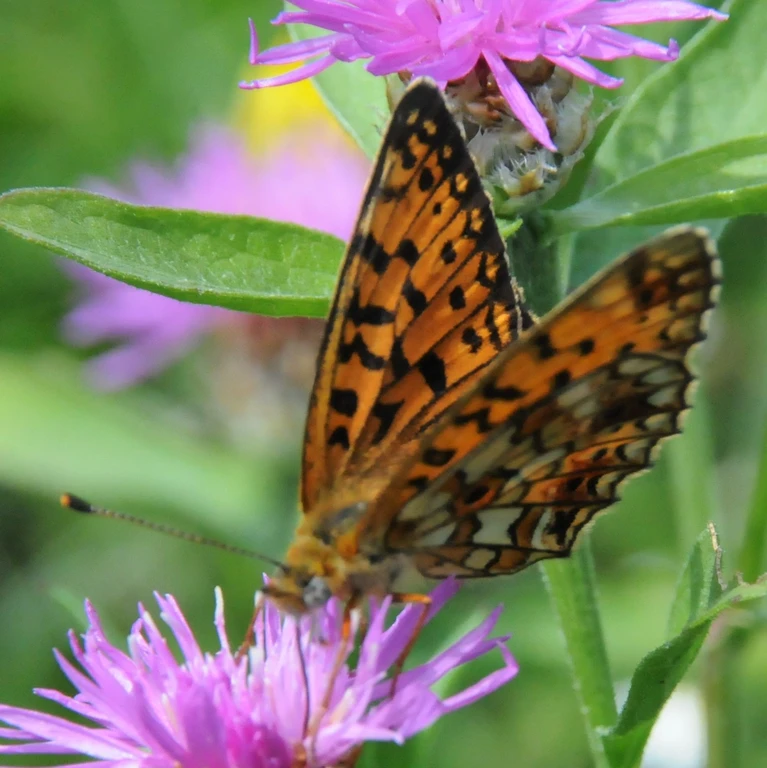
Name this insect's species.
Boloria selene
